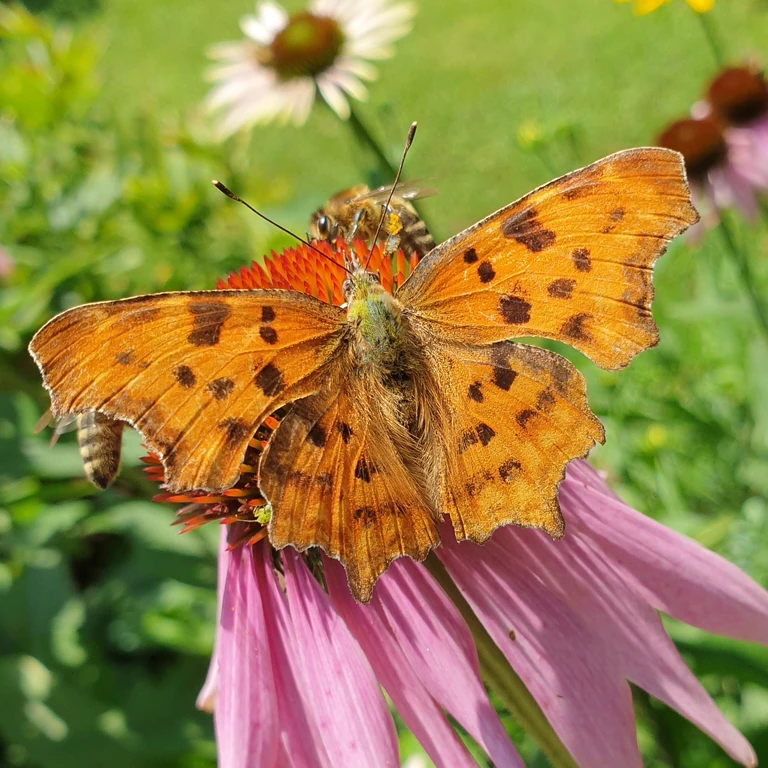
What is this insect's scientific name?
Polygonia c-album
